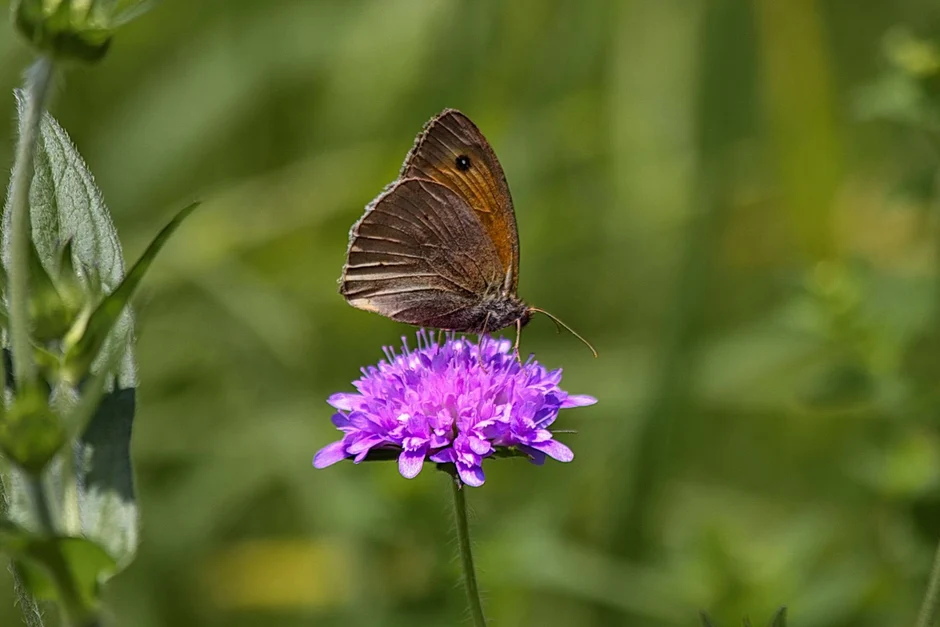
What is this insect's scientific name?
Maniola jurtina
